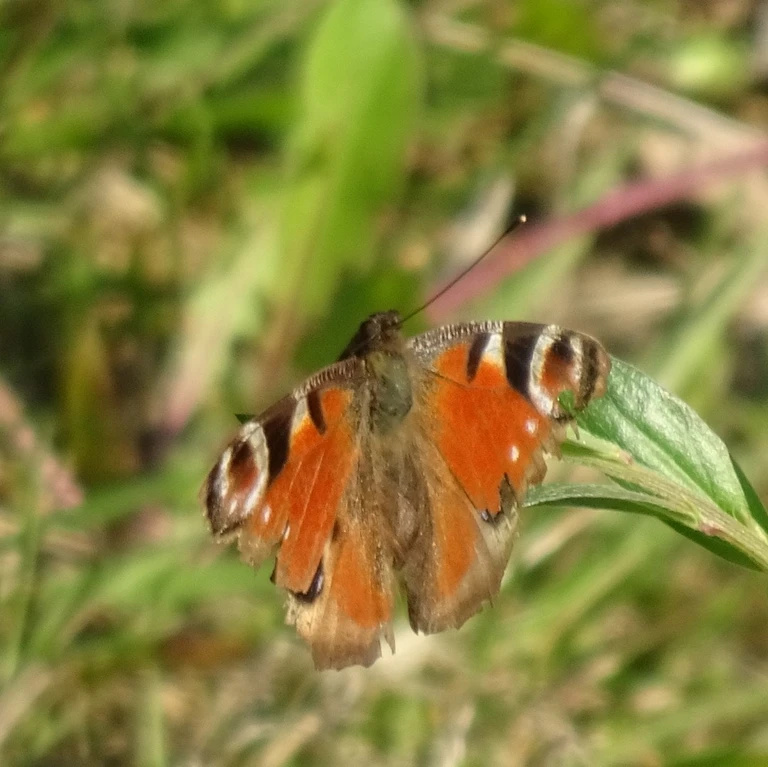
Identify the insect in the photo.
Aglais io
